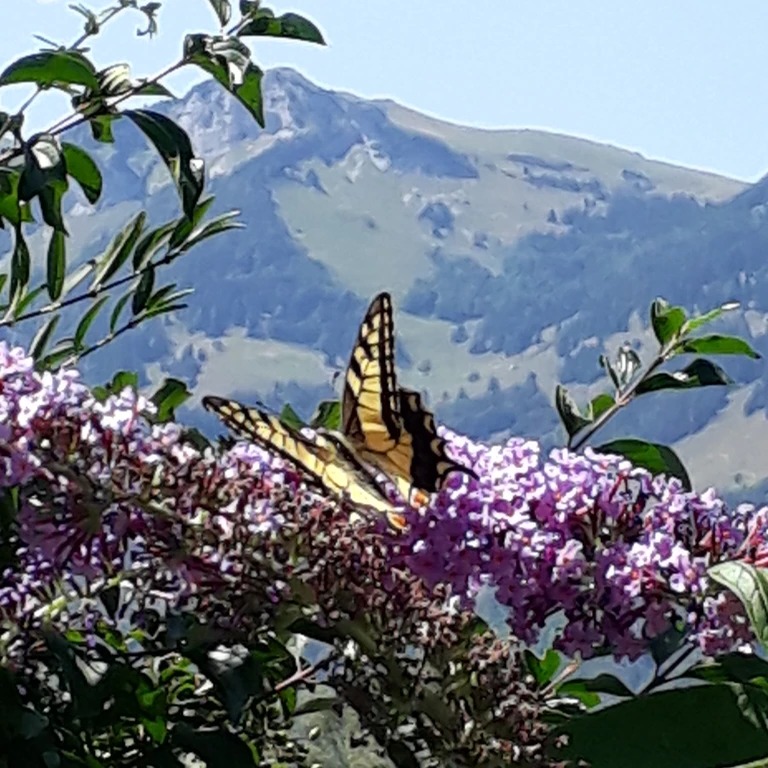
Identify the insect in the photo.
Papilio machaon
